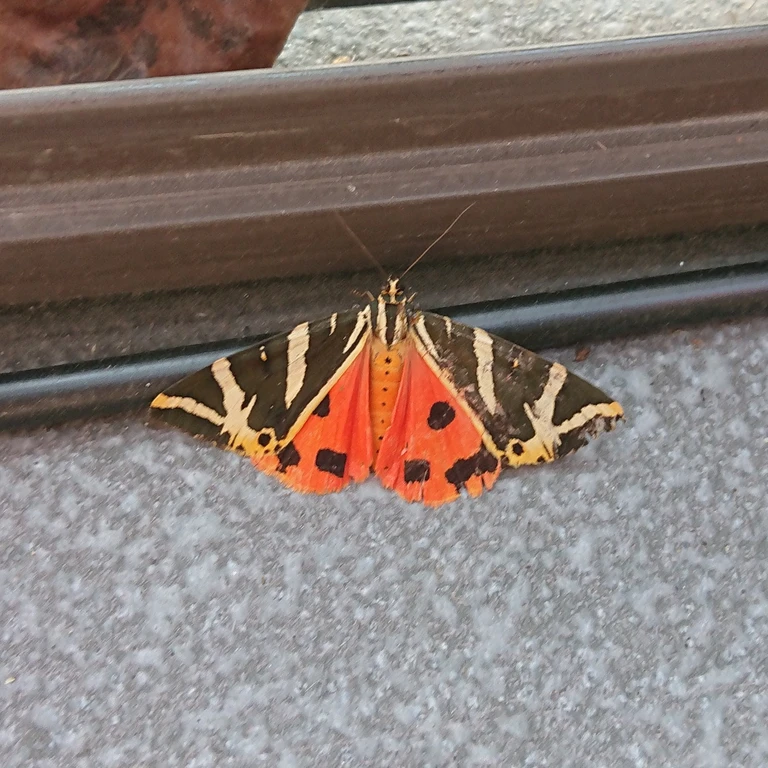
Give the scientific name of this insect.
Euplagia quadripunctaria
